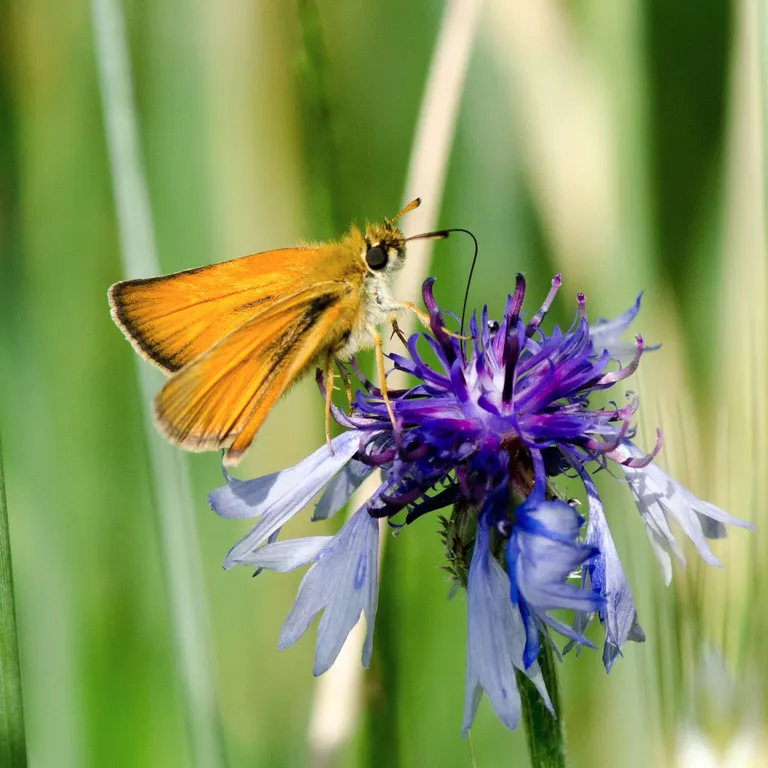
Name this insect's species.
Thymelicus lineola
